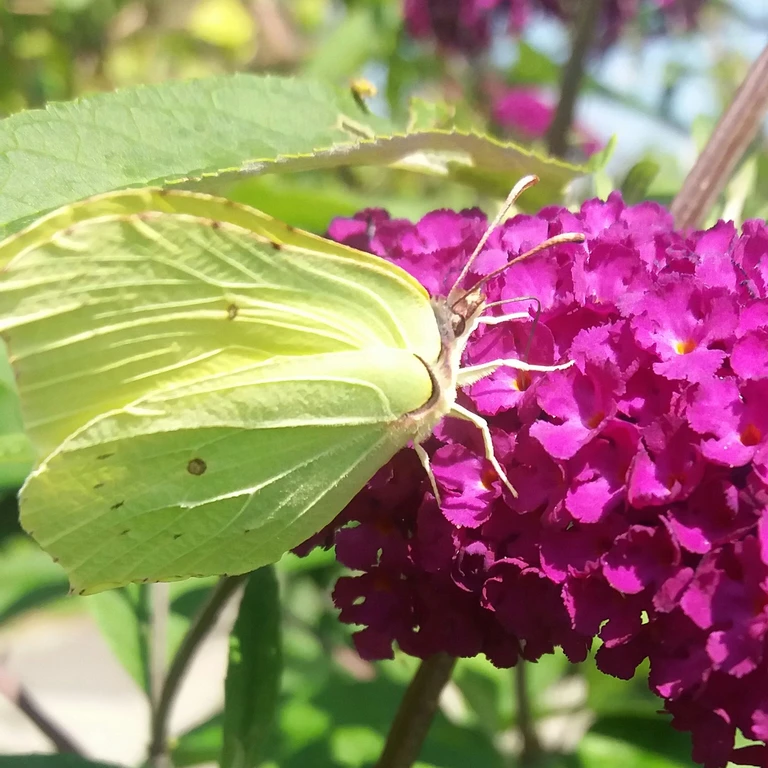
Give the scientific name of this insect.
Gonepteryx rhamni
